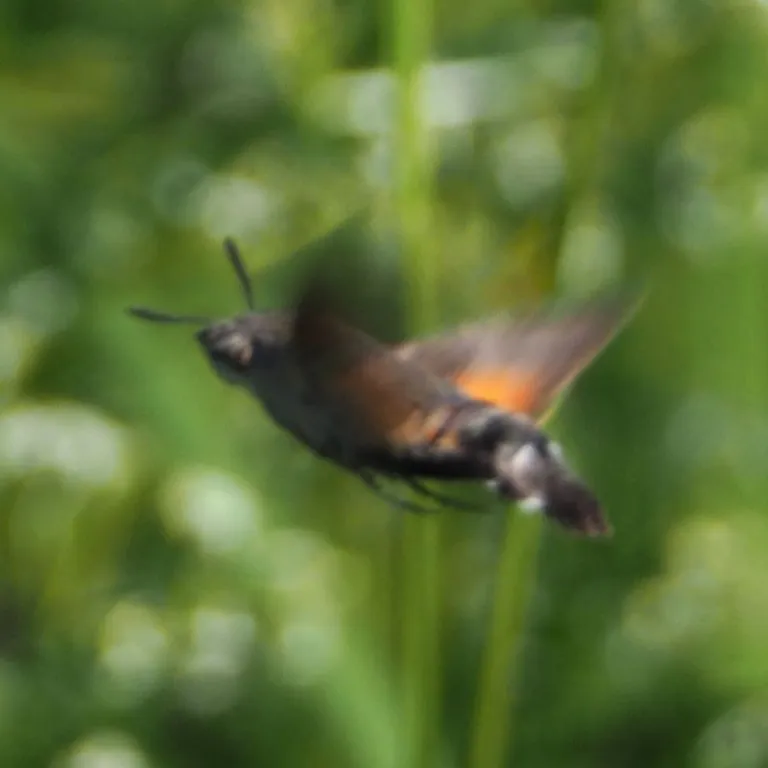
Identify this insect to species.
Macroglossum stellatarum
